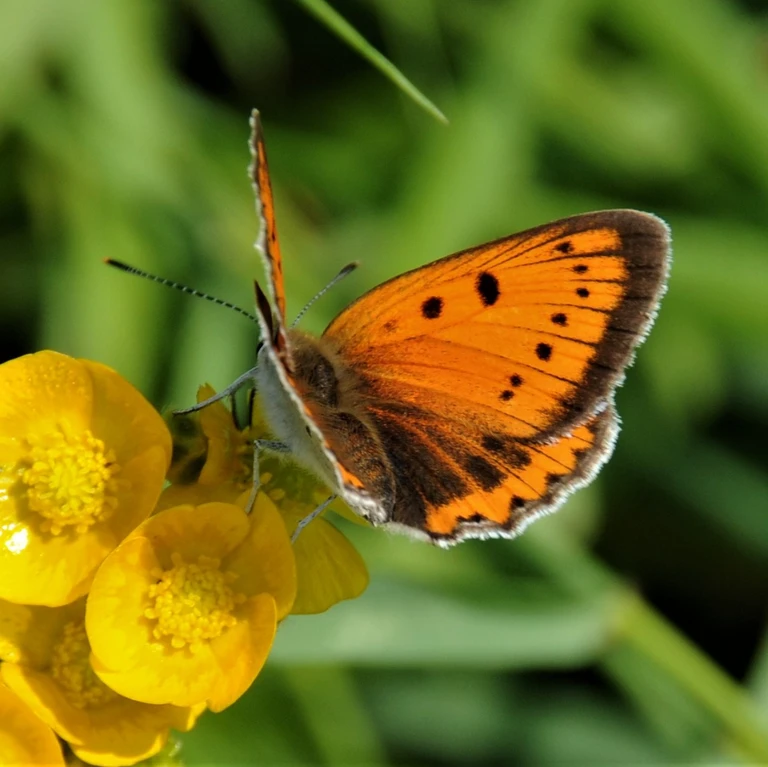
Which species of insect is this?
Lycaena dispar
